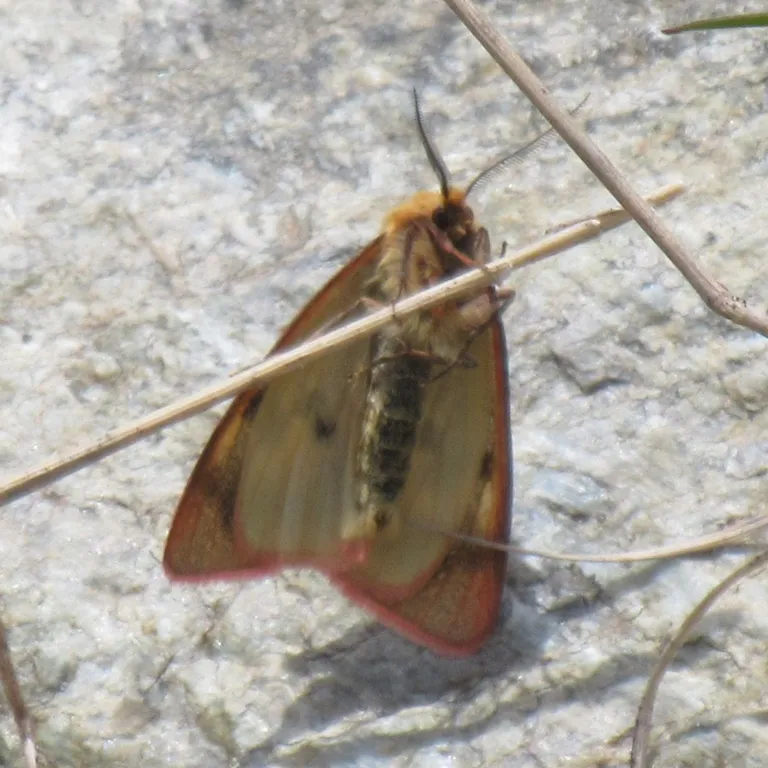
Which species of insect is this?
Diacrisia sannio
